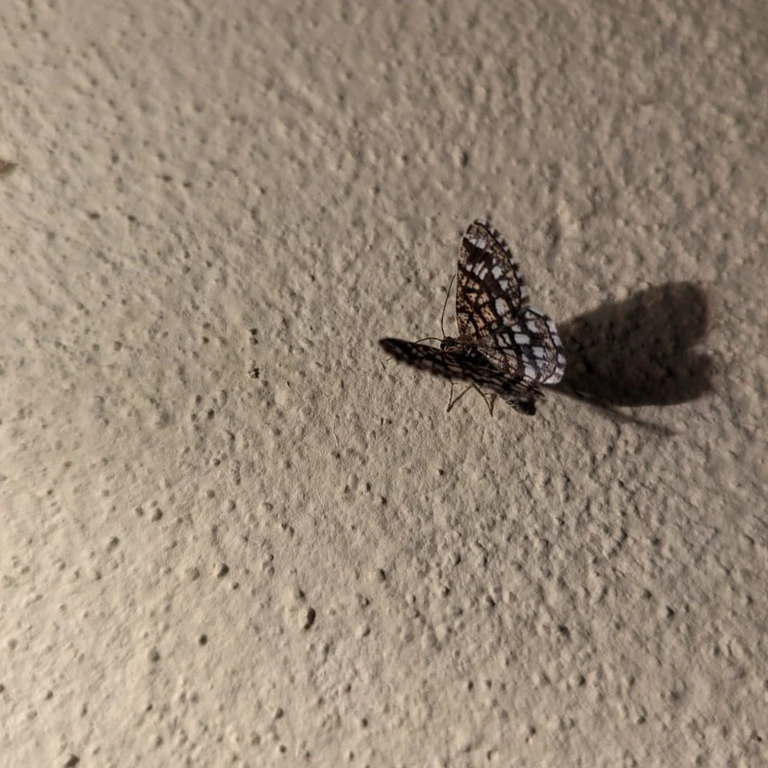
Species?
Chiasmia clathrata
